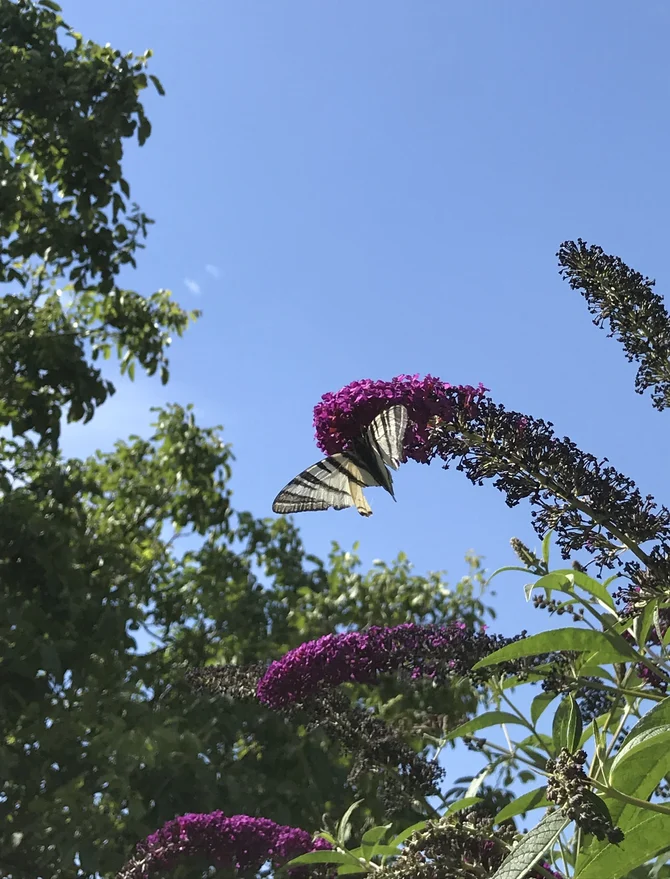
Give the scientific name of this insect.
Iphiclides podalirius
